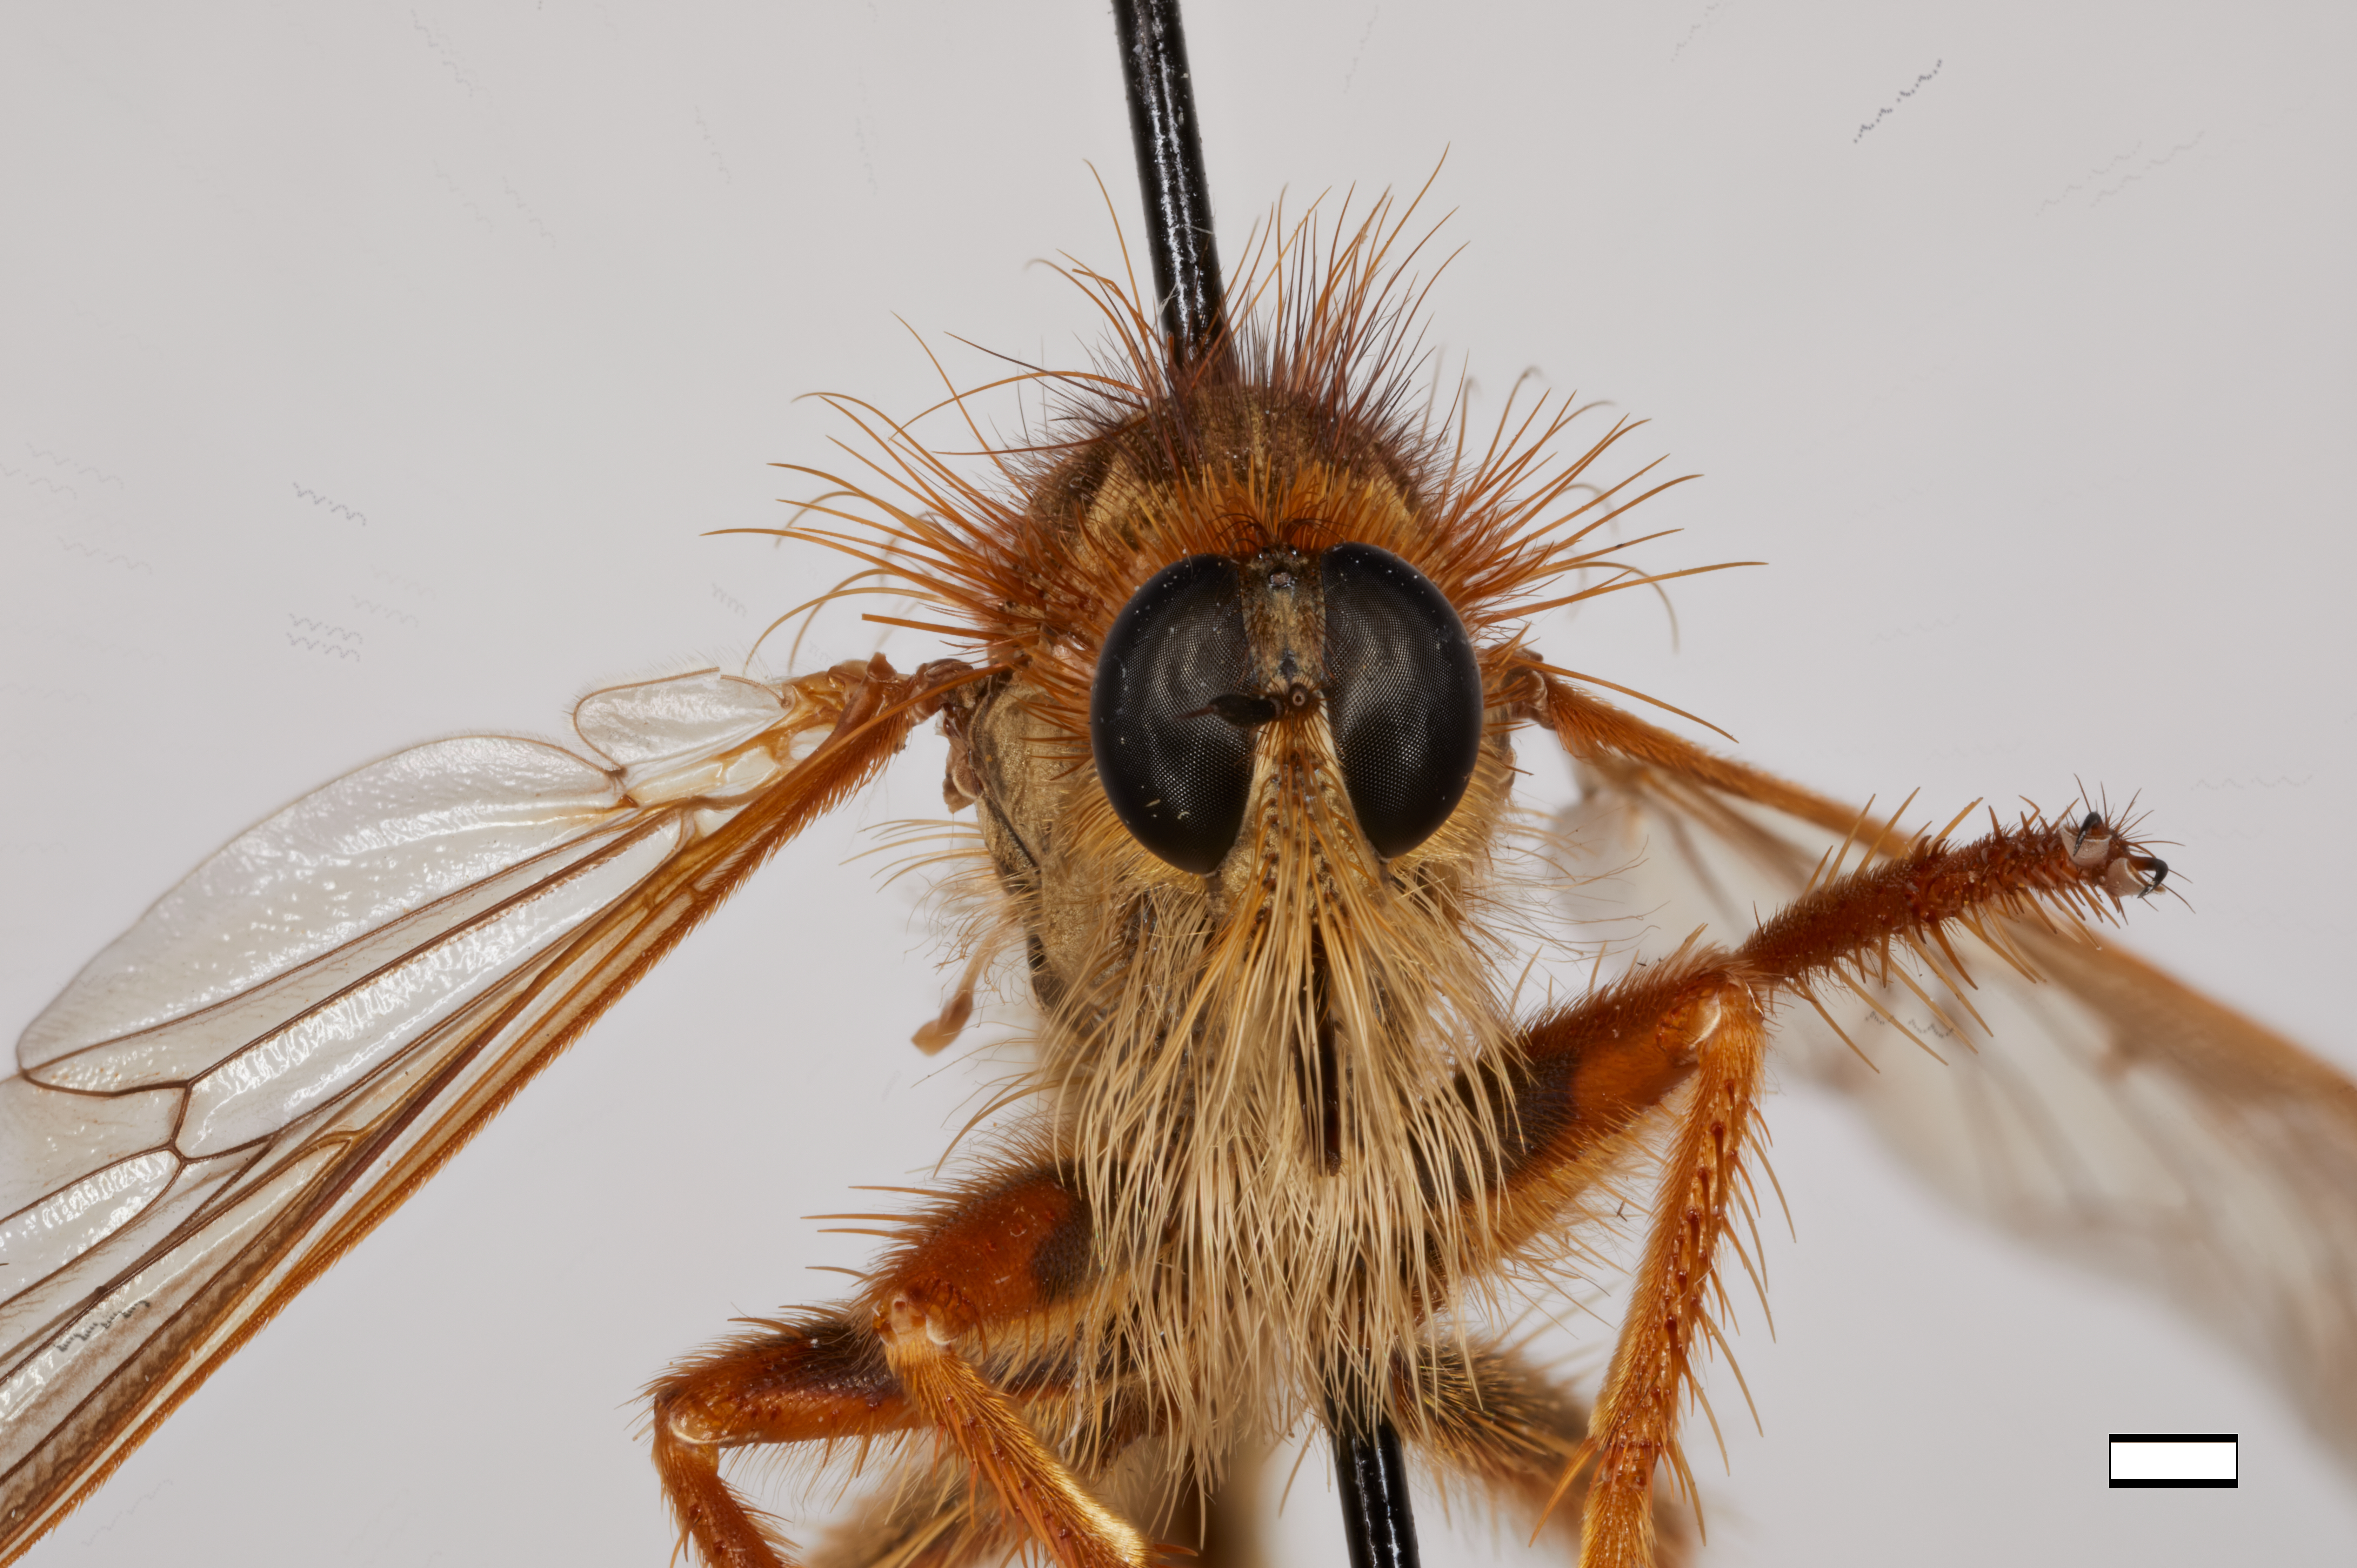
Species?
Stenopogon xochimilcae
